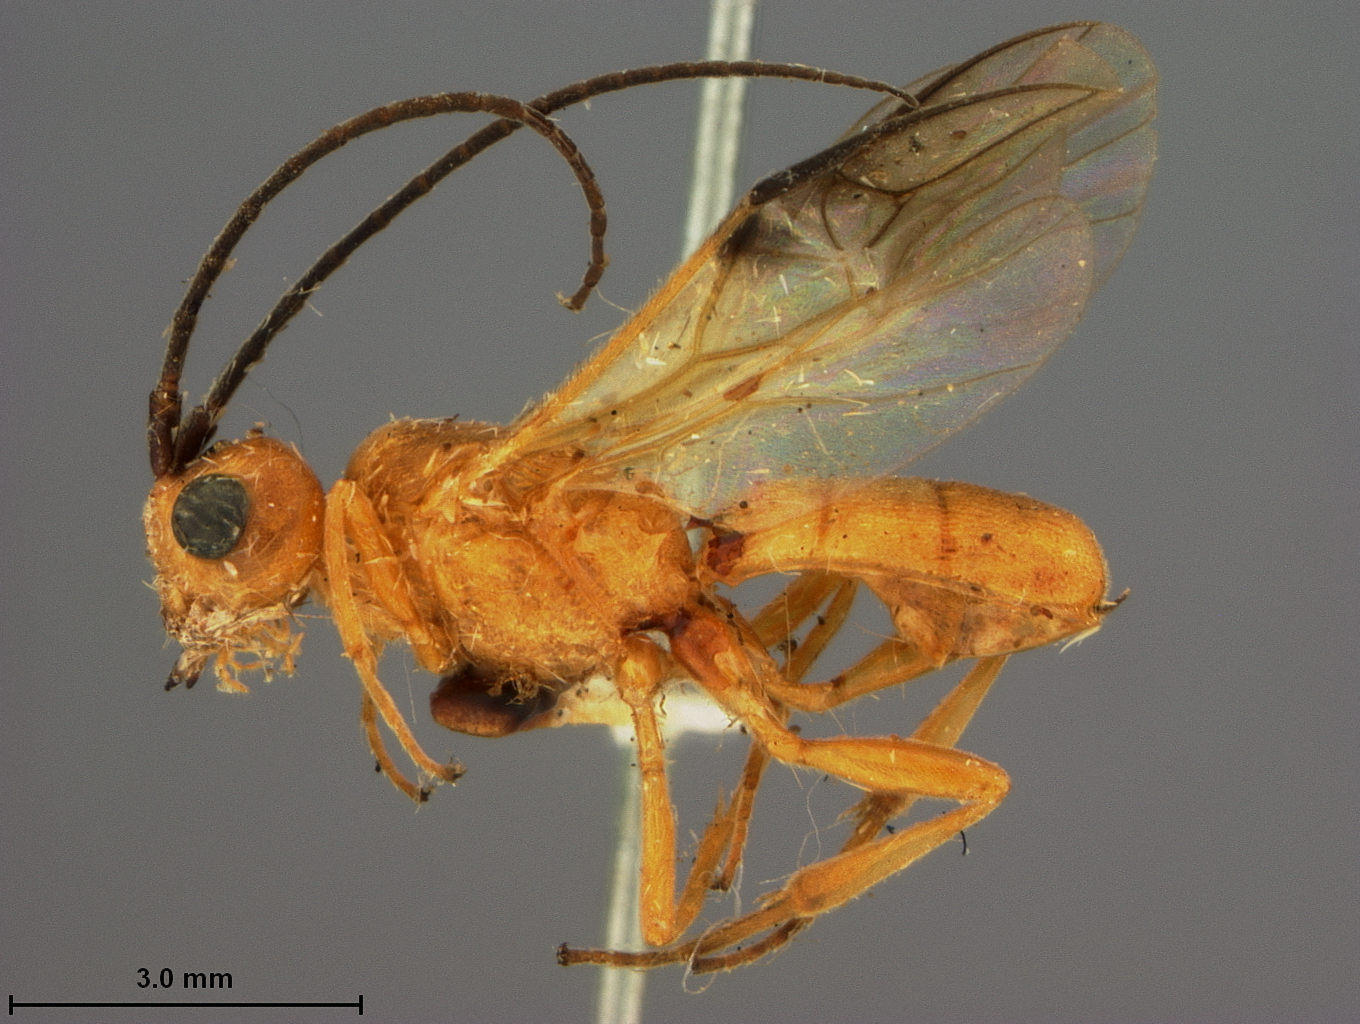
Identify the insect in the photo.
Phanerotoma flaires
